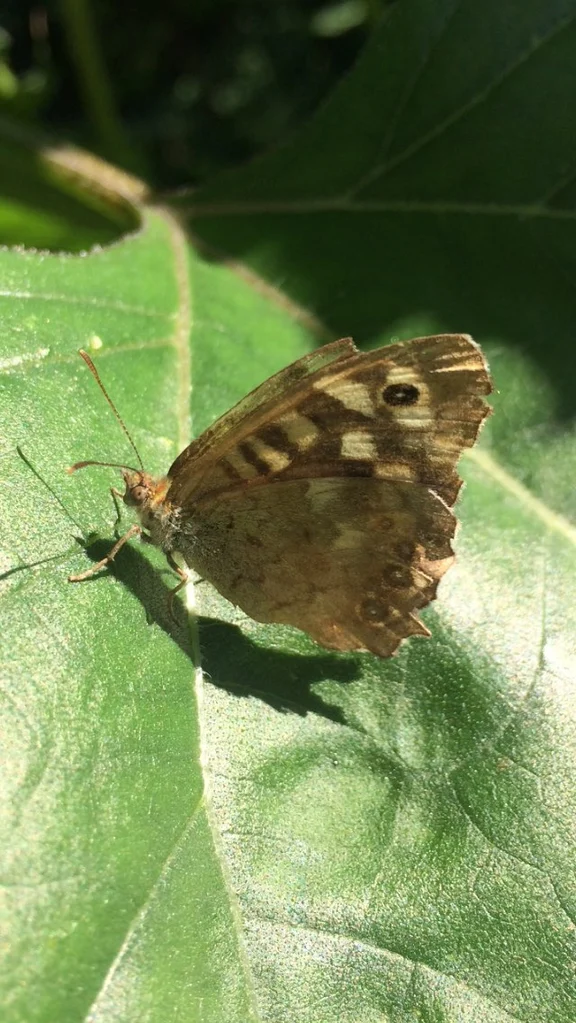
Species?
Pararge aegeria
